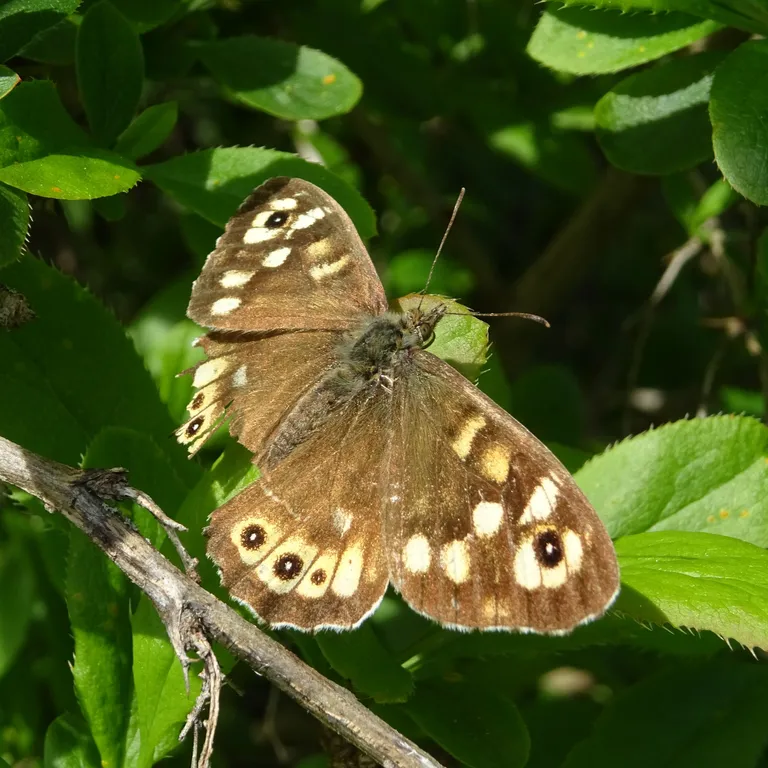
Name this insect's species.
Pararge aegeria
